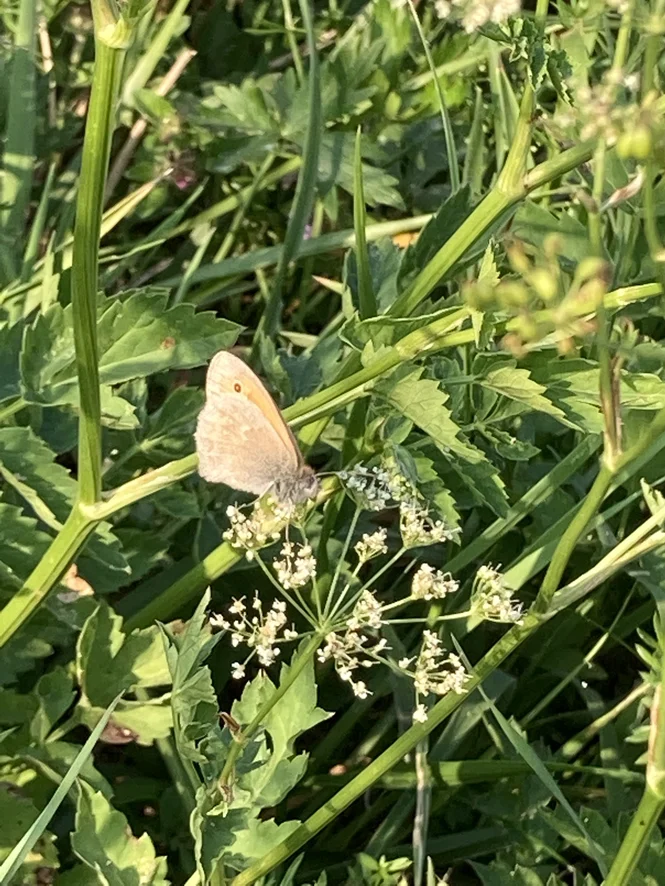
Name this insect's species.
Coenonympha pamphilus
